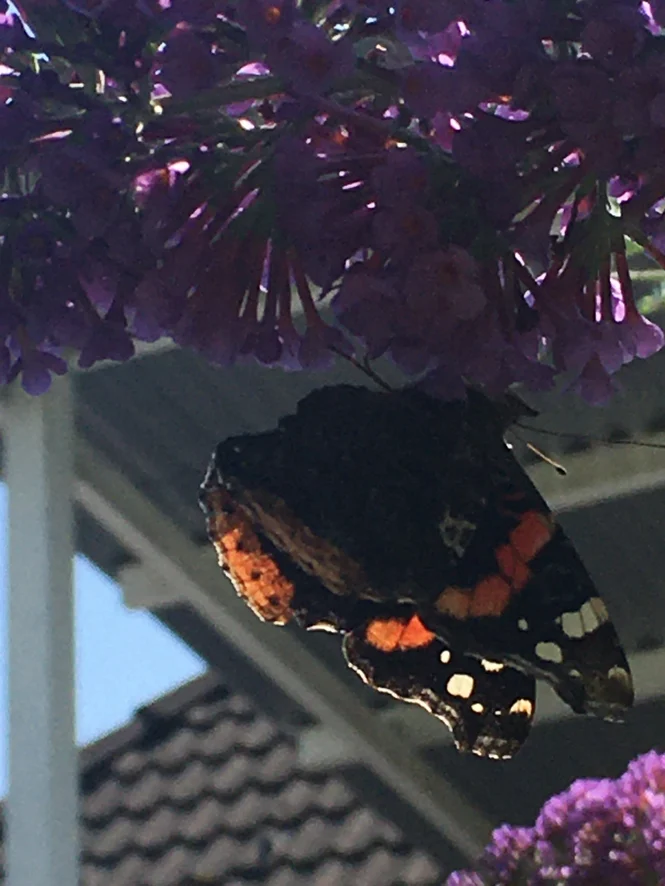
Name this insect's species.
Vanessa atalanta
